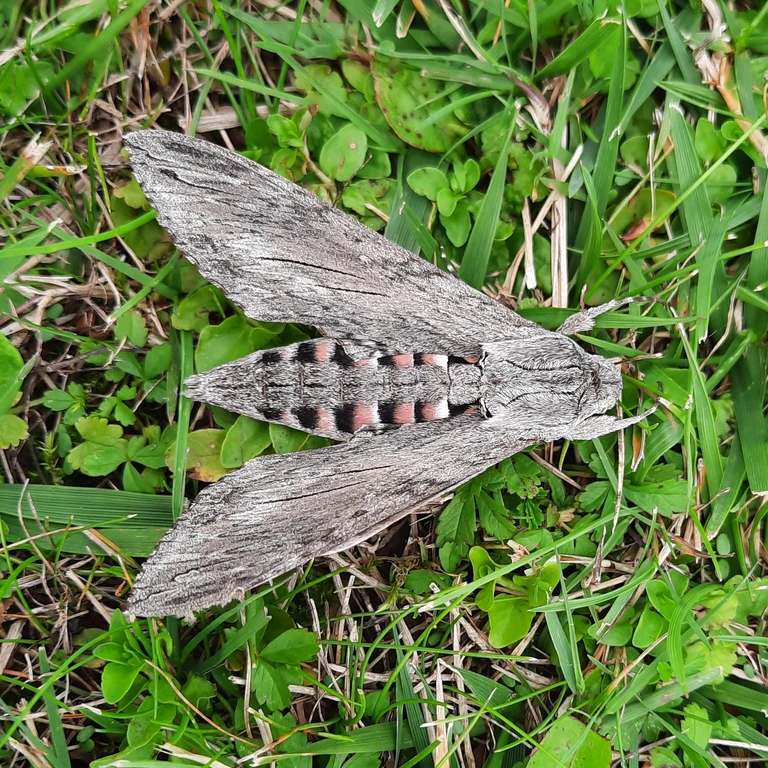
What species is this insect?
Agrius convolvuli
